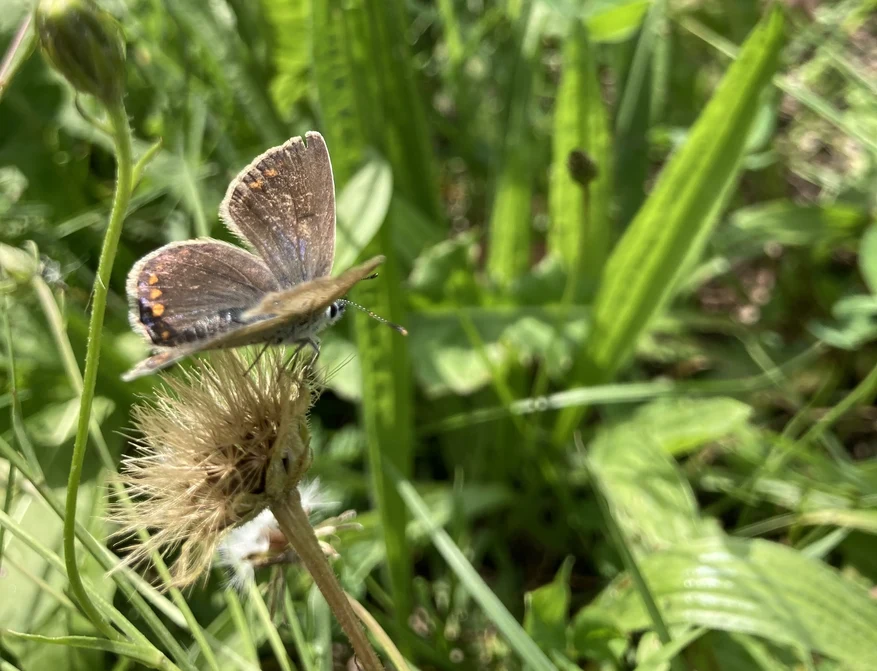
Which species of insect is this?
Polyommatus icarus
